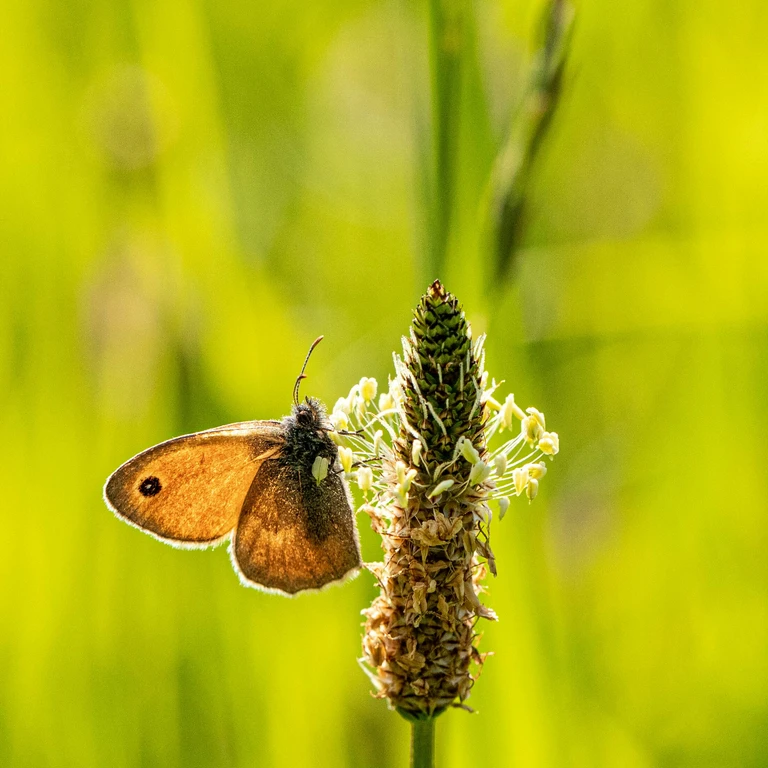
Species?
Coenonympha pamphilus
